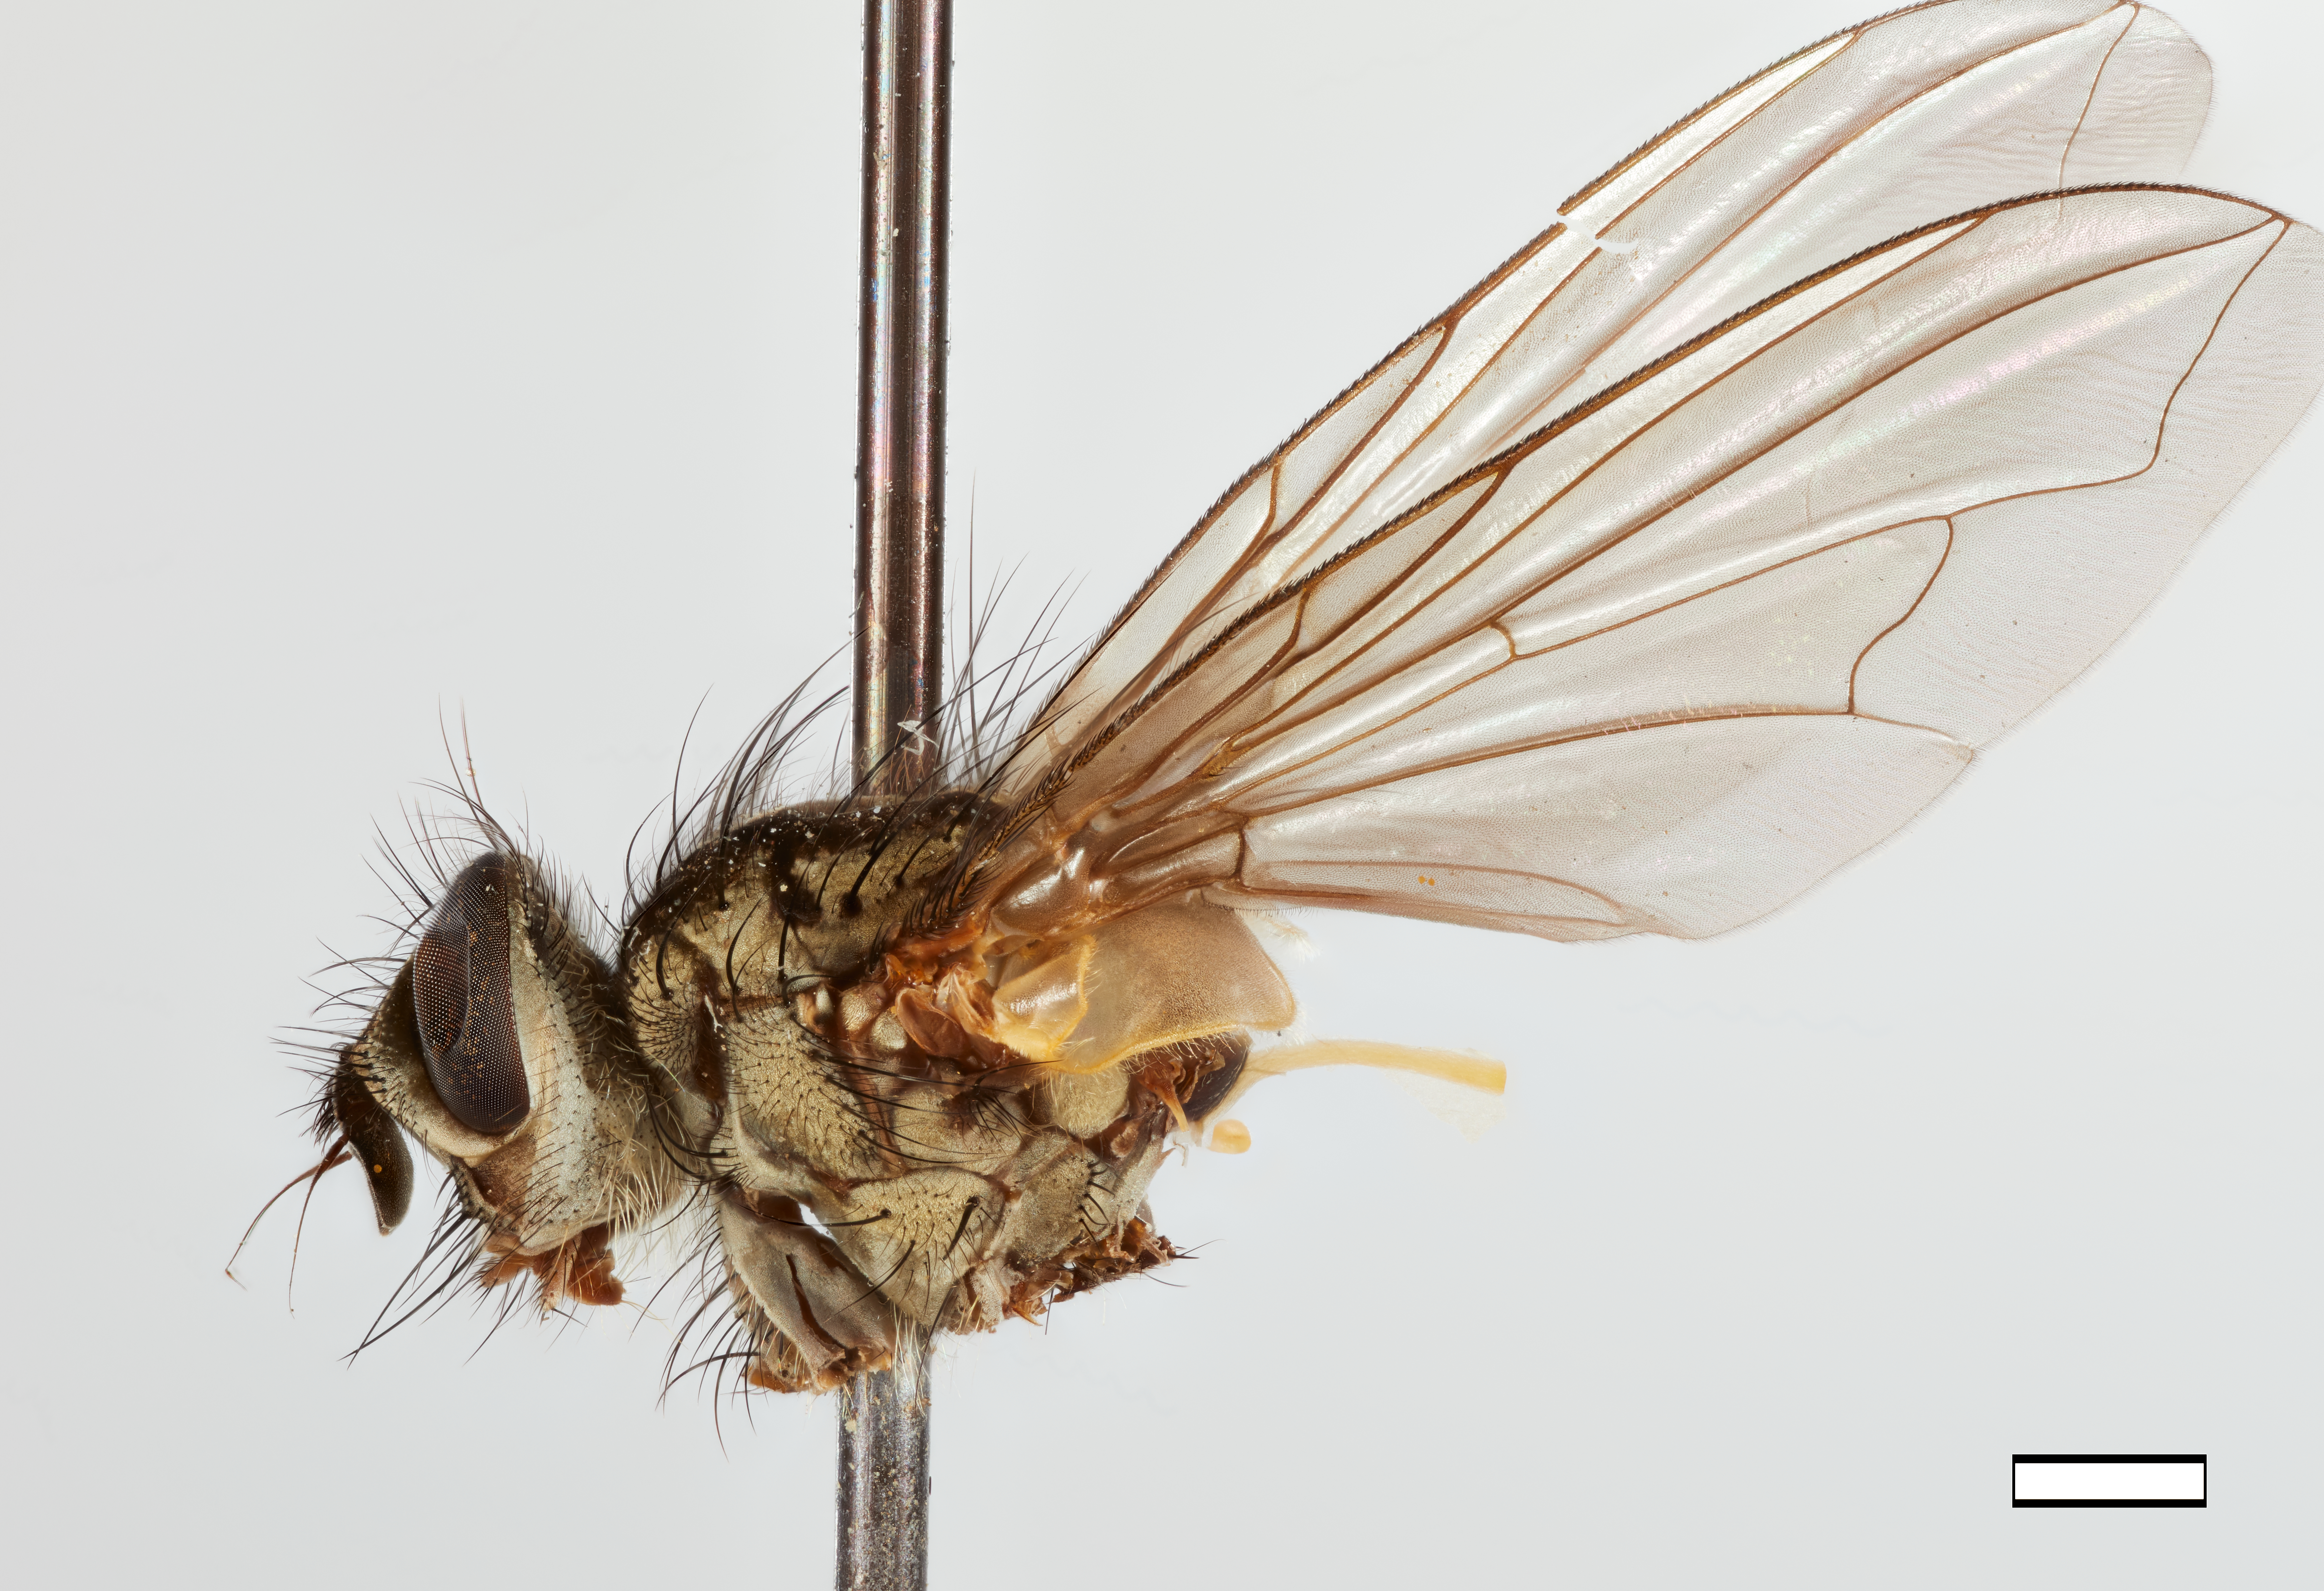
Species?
Ollachea elongata
